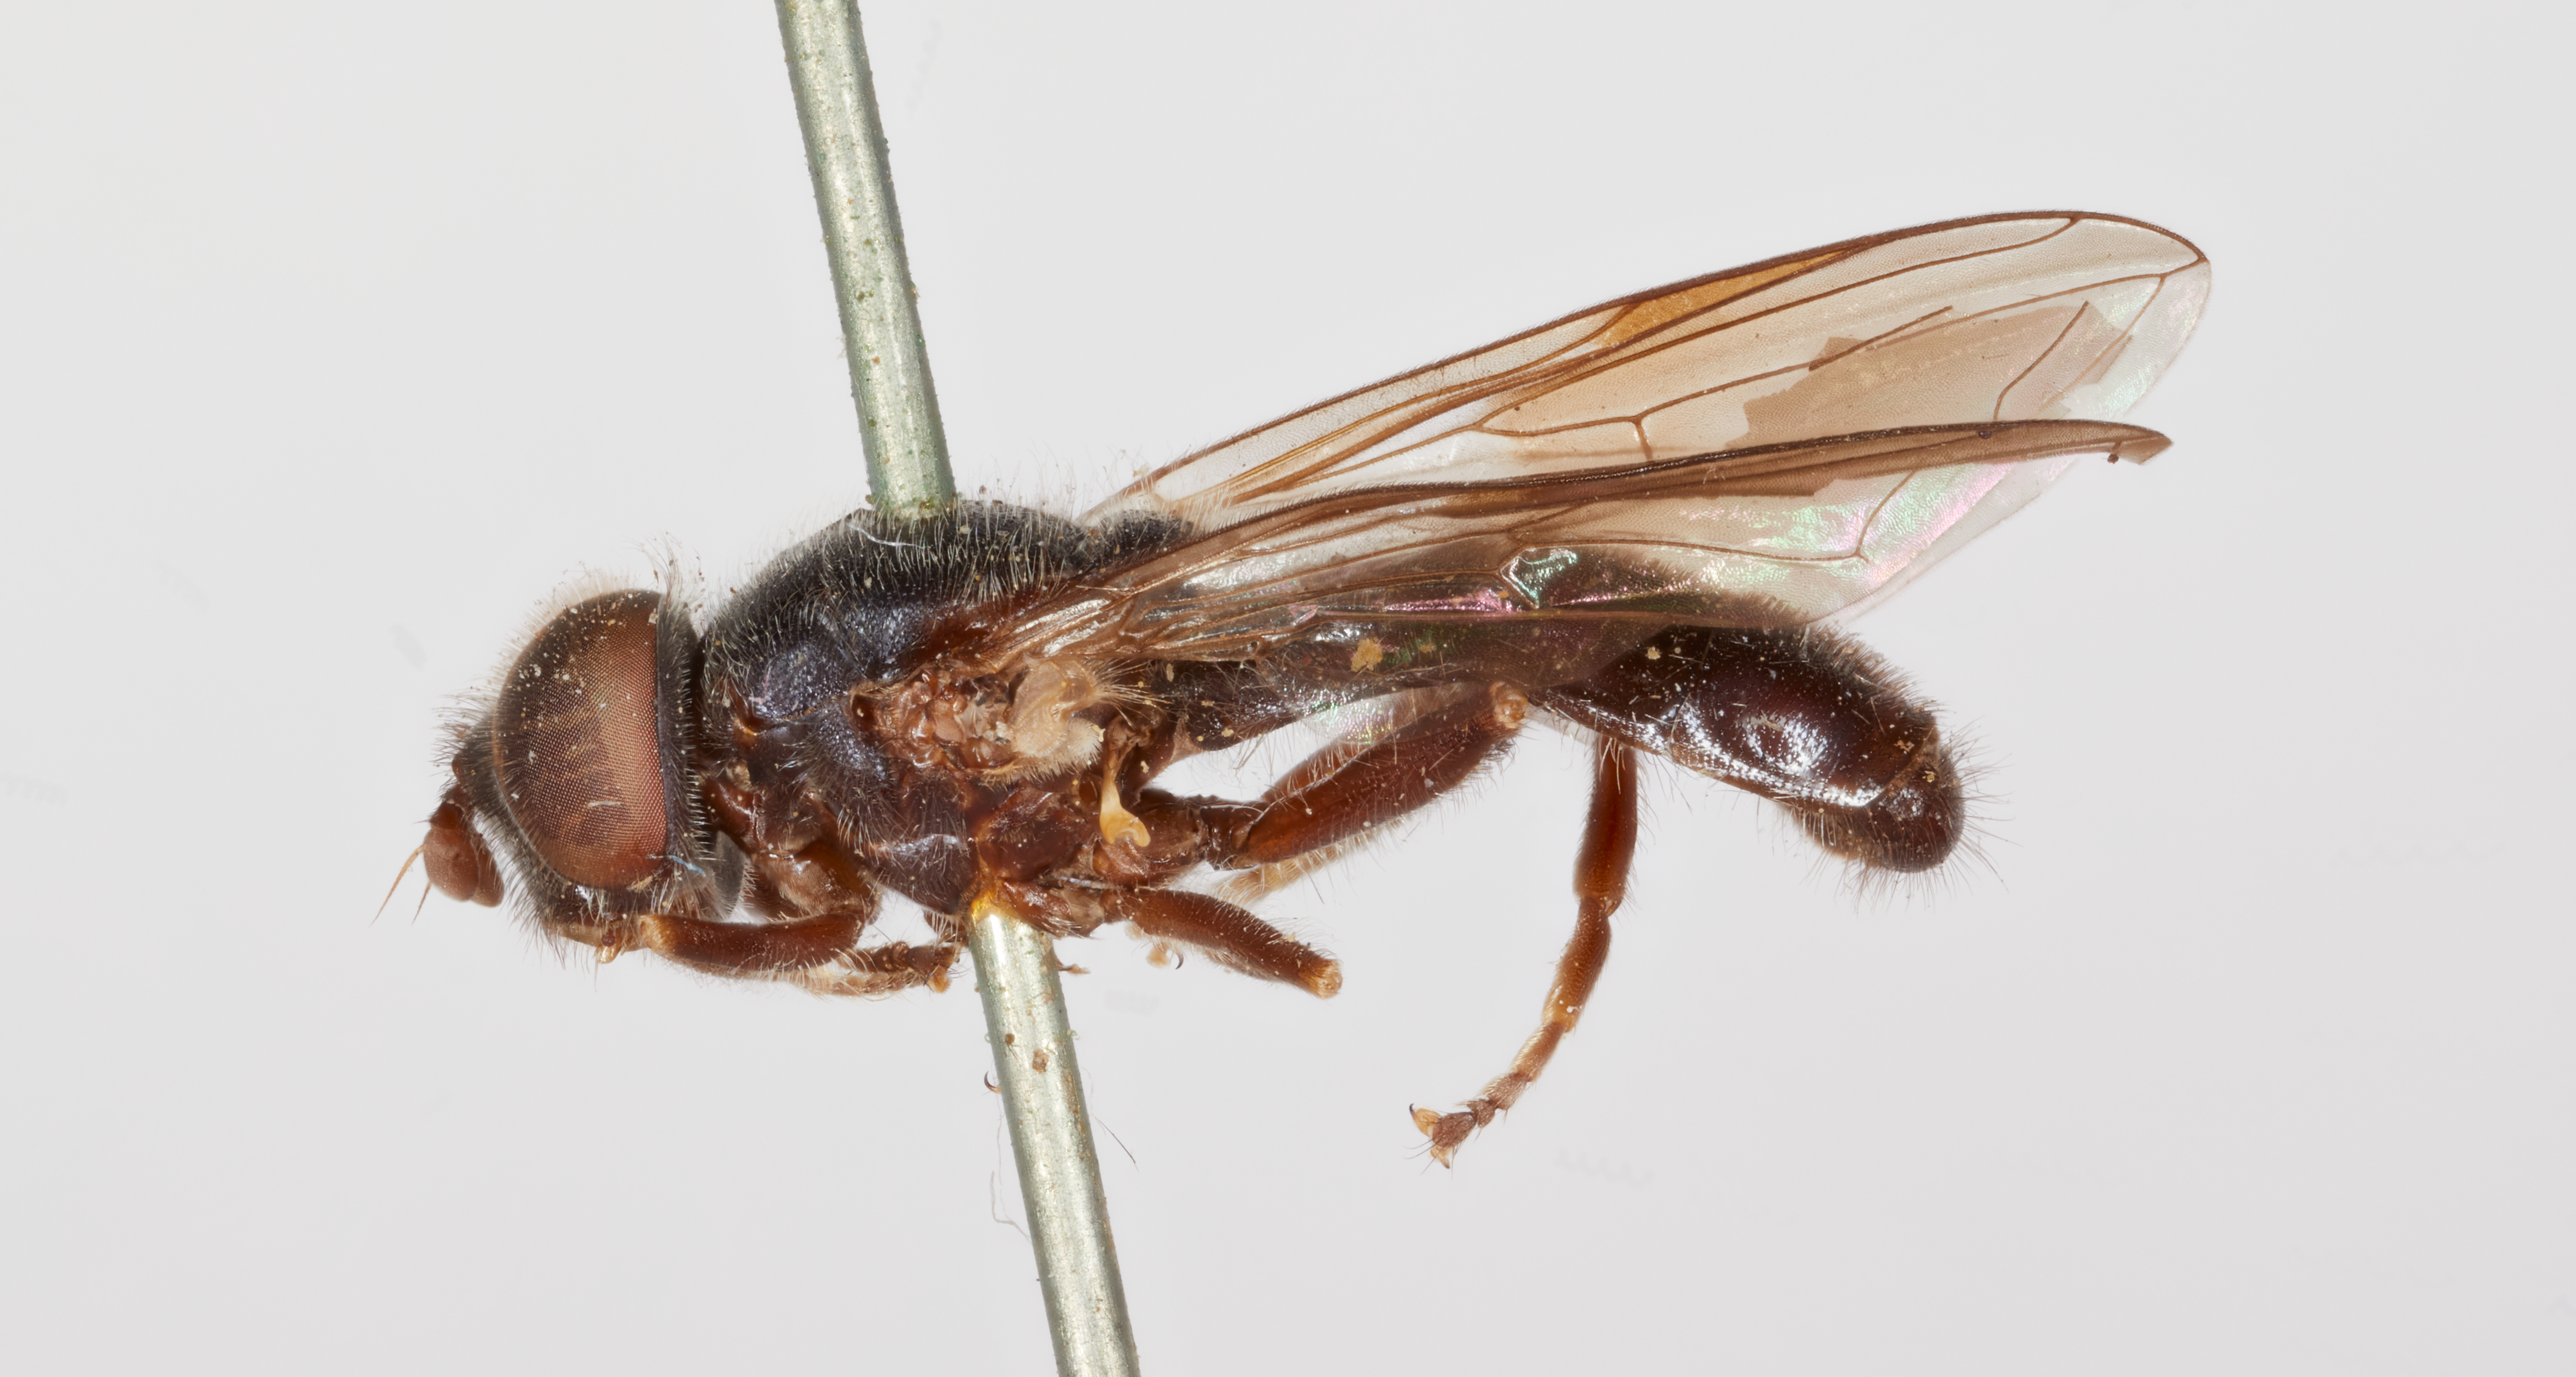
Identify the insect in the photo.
Pipiza puella
